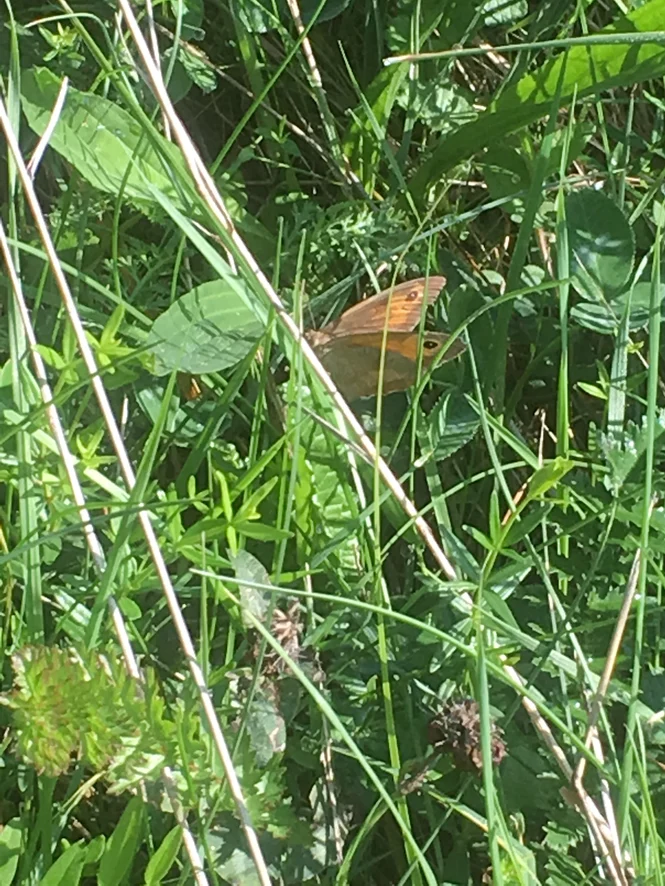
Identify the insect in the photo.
Maniola jurtina
